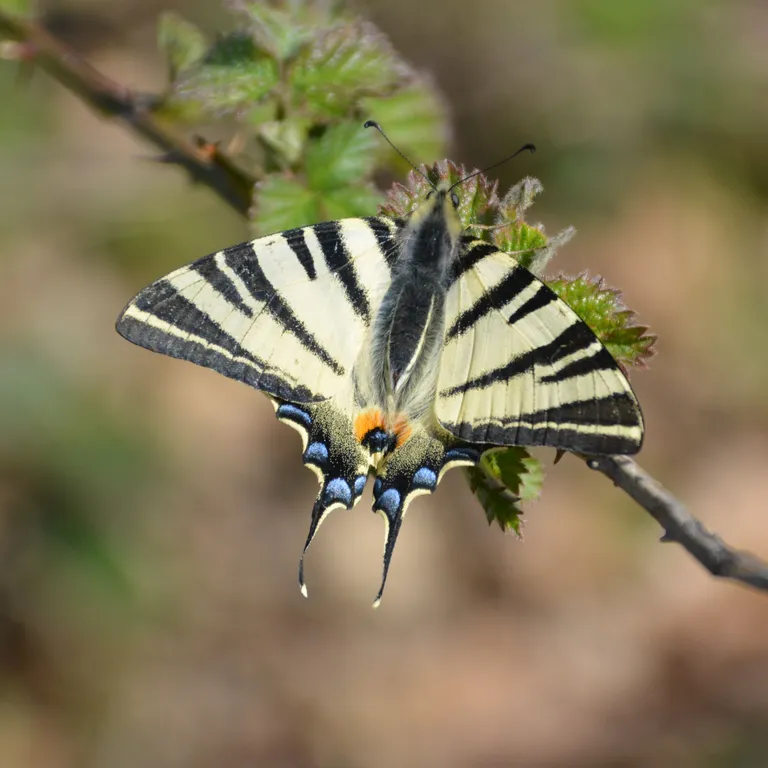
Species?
Iphiclides podalirius
